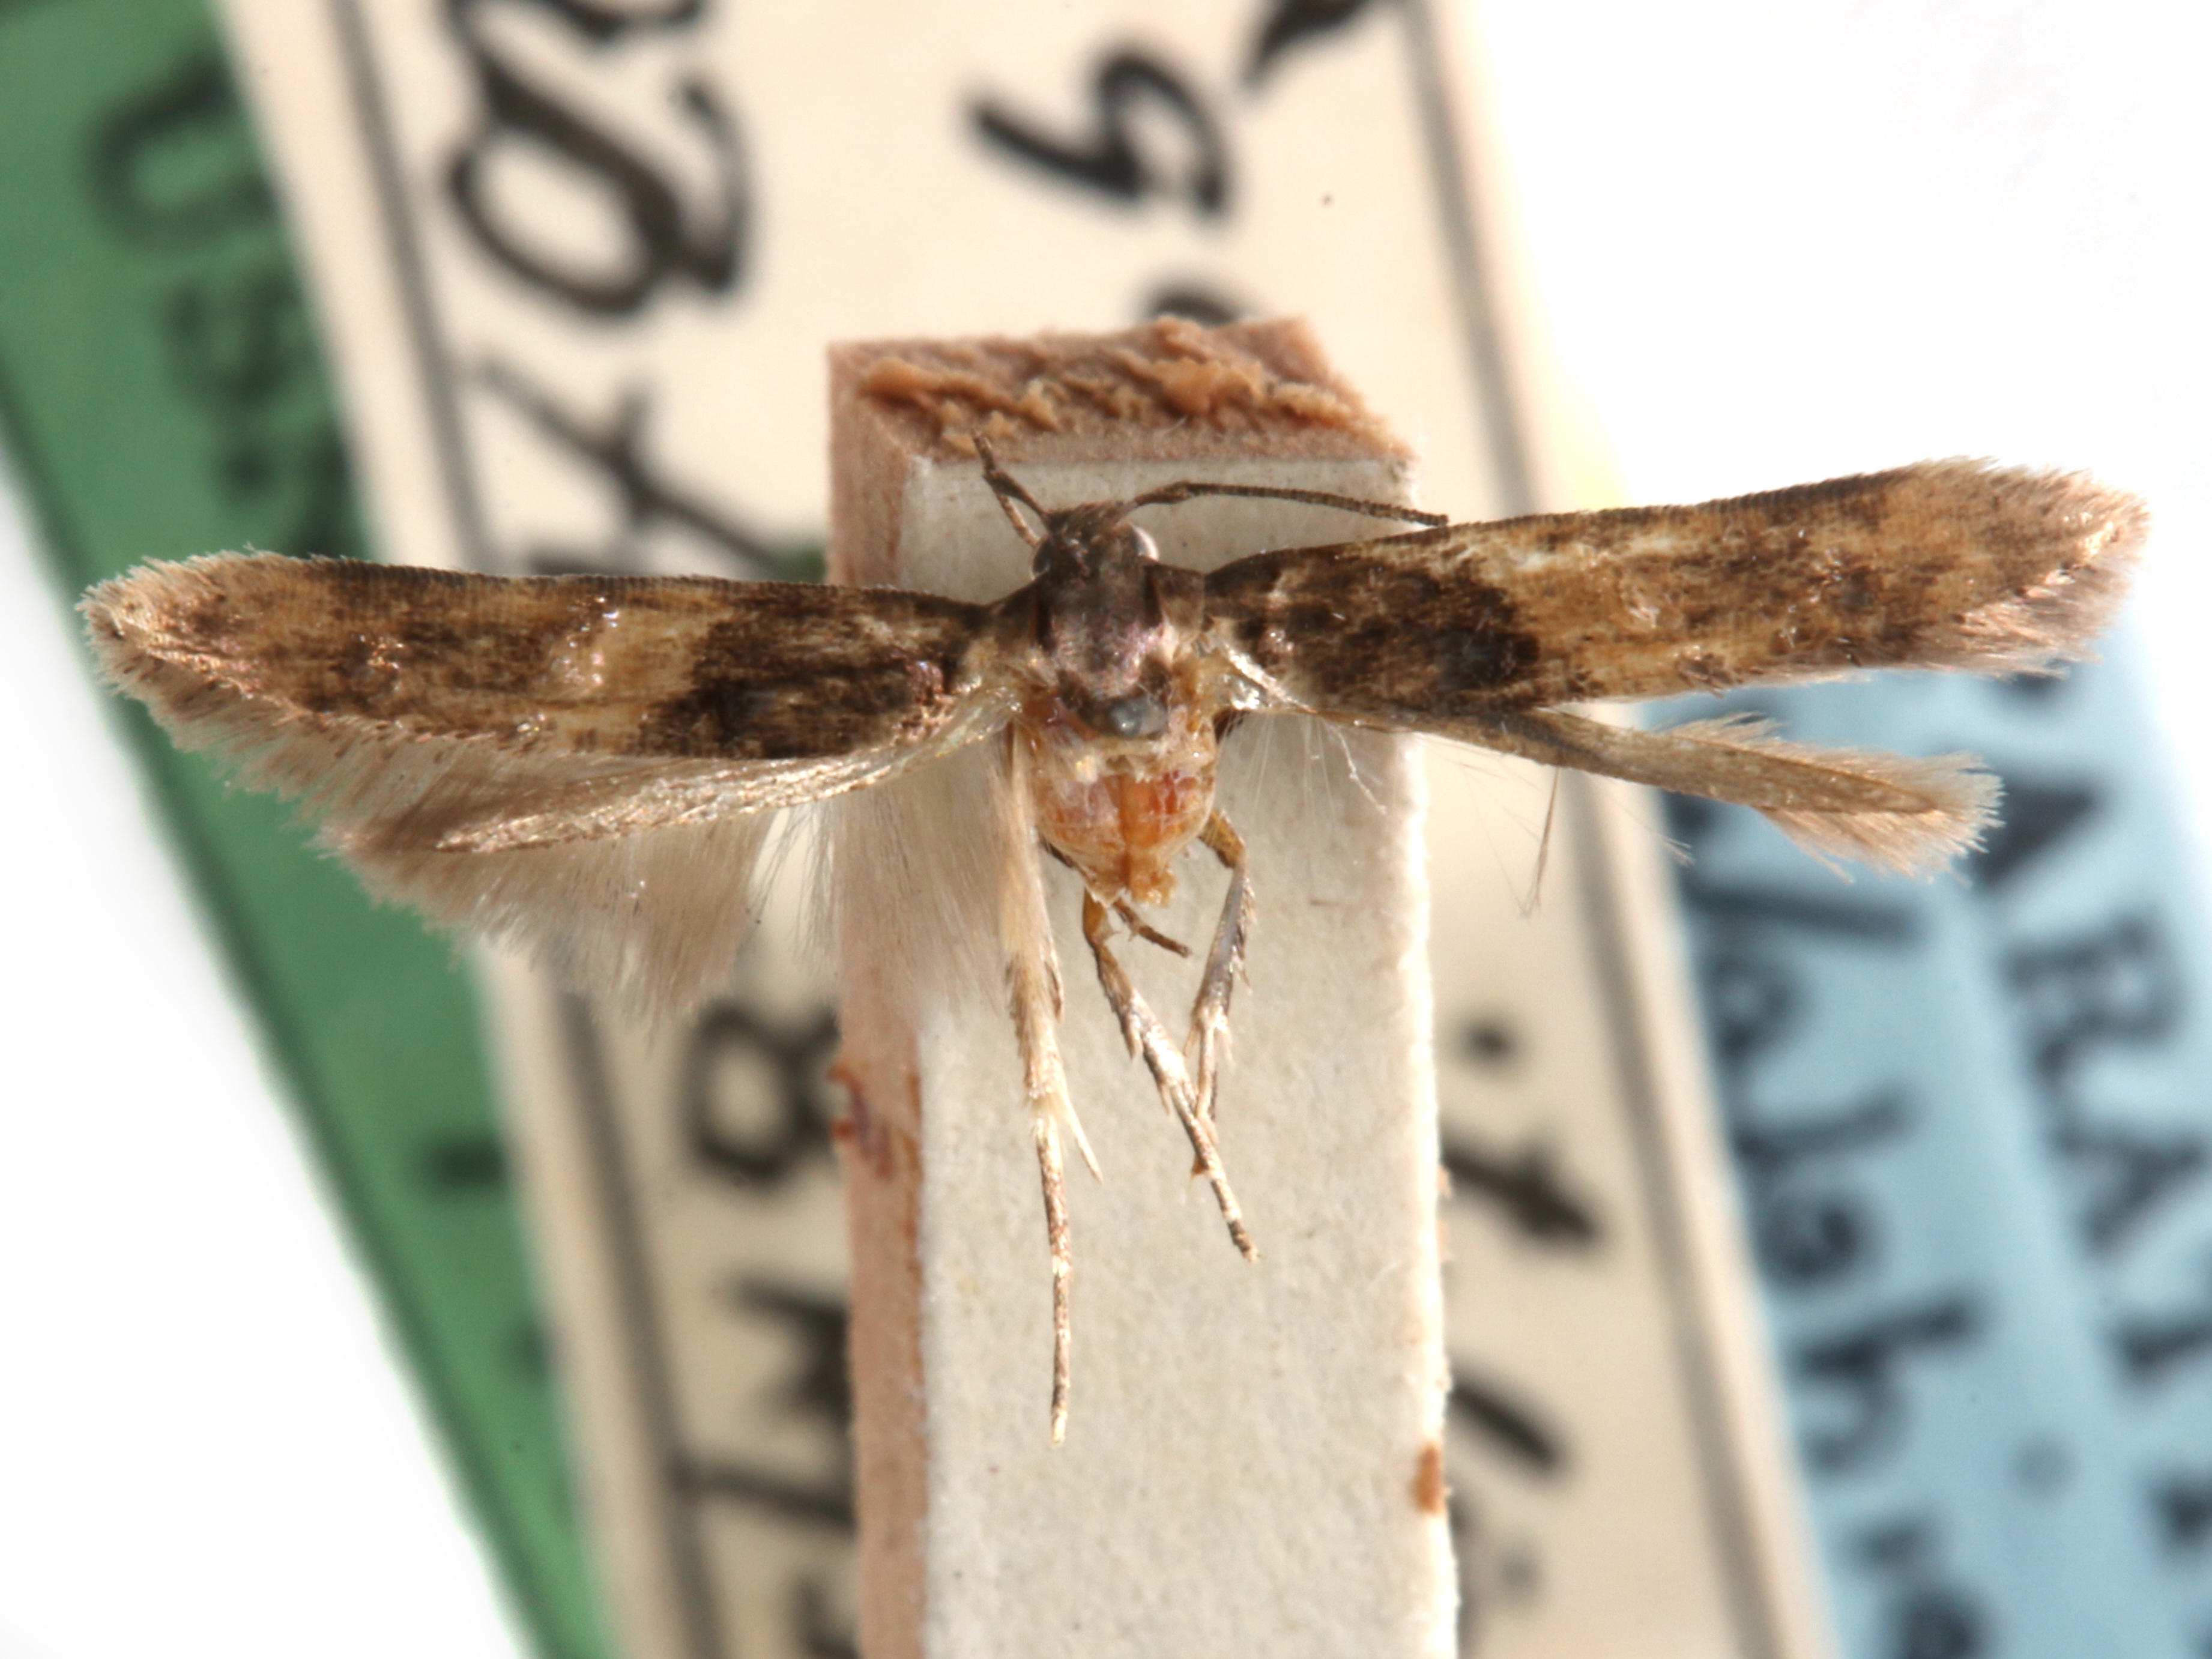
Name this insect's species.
Walshia dispar
